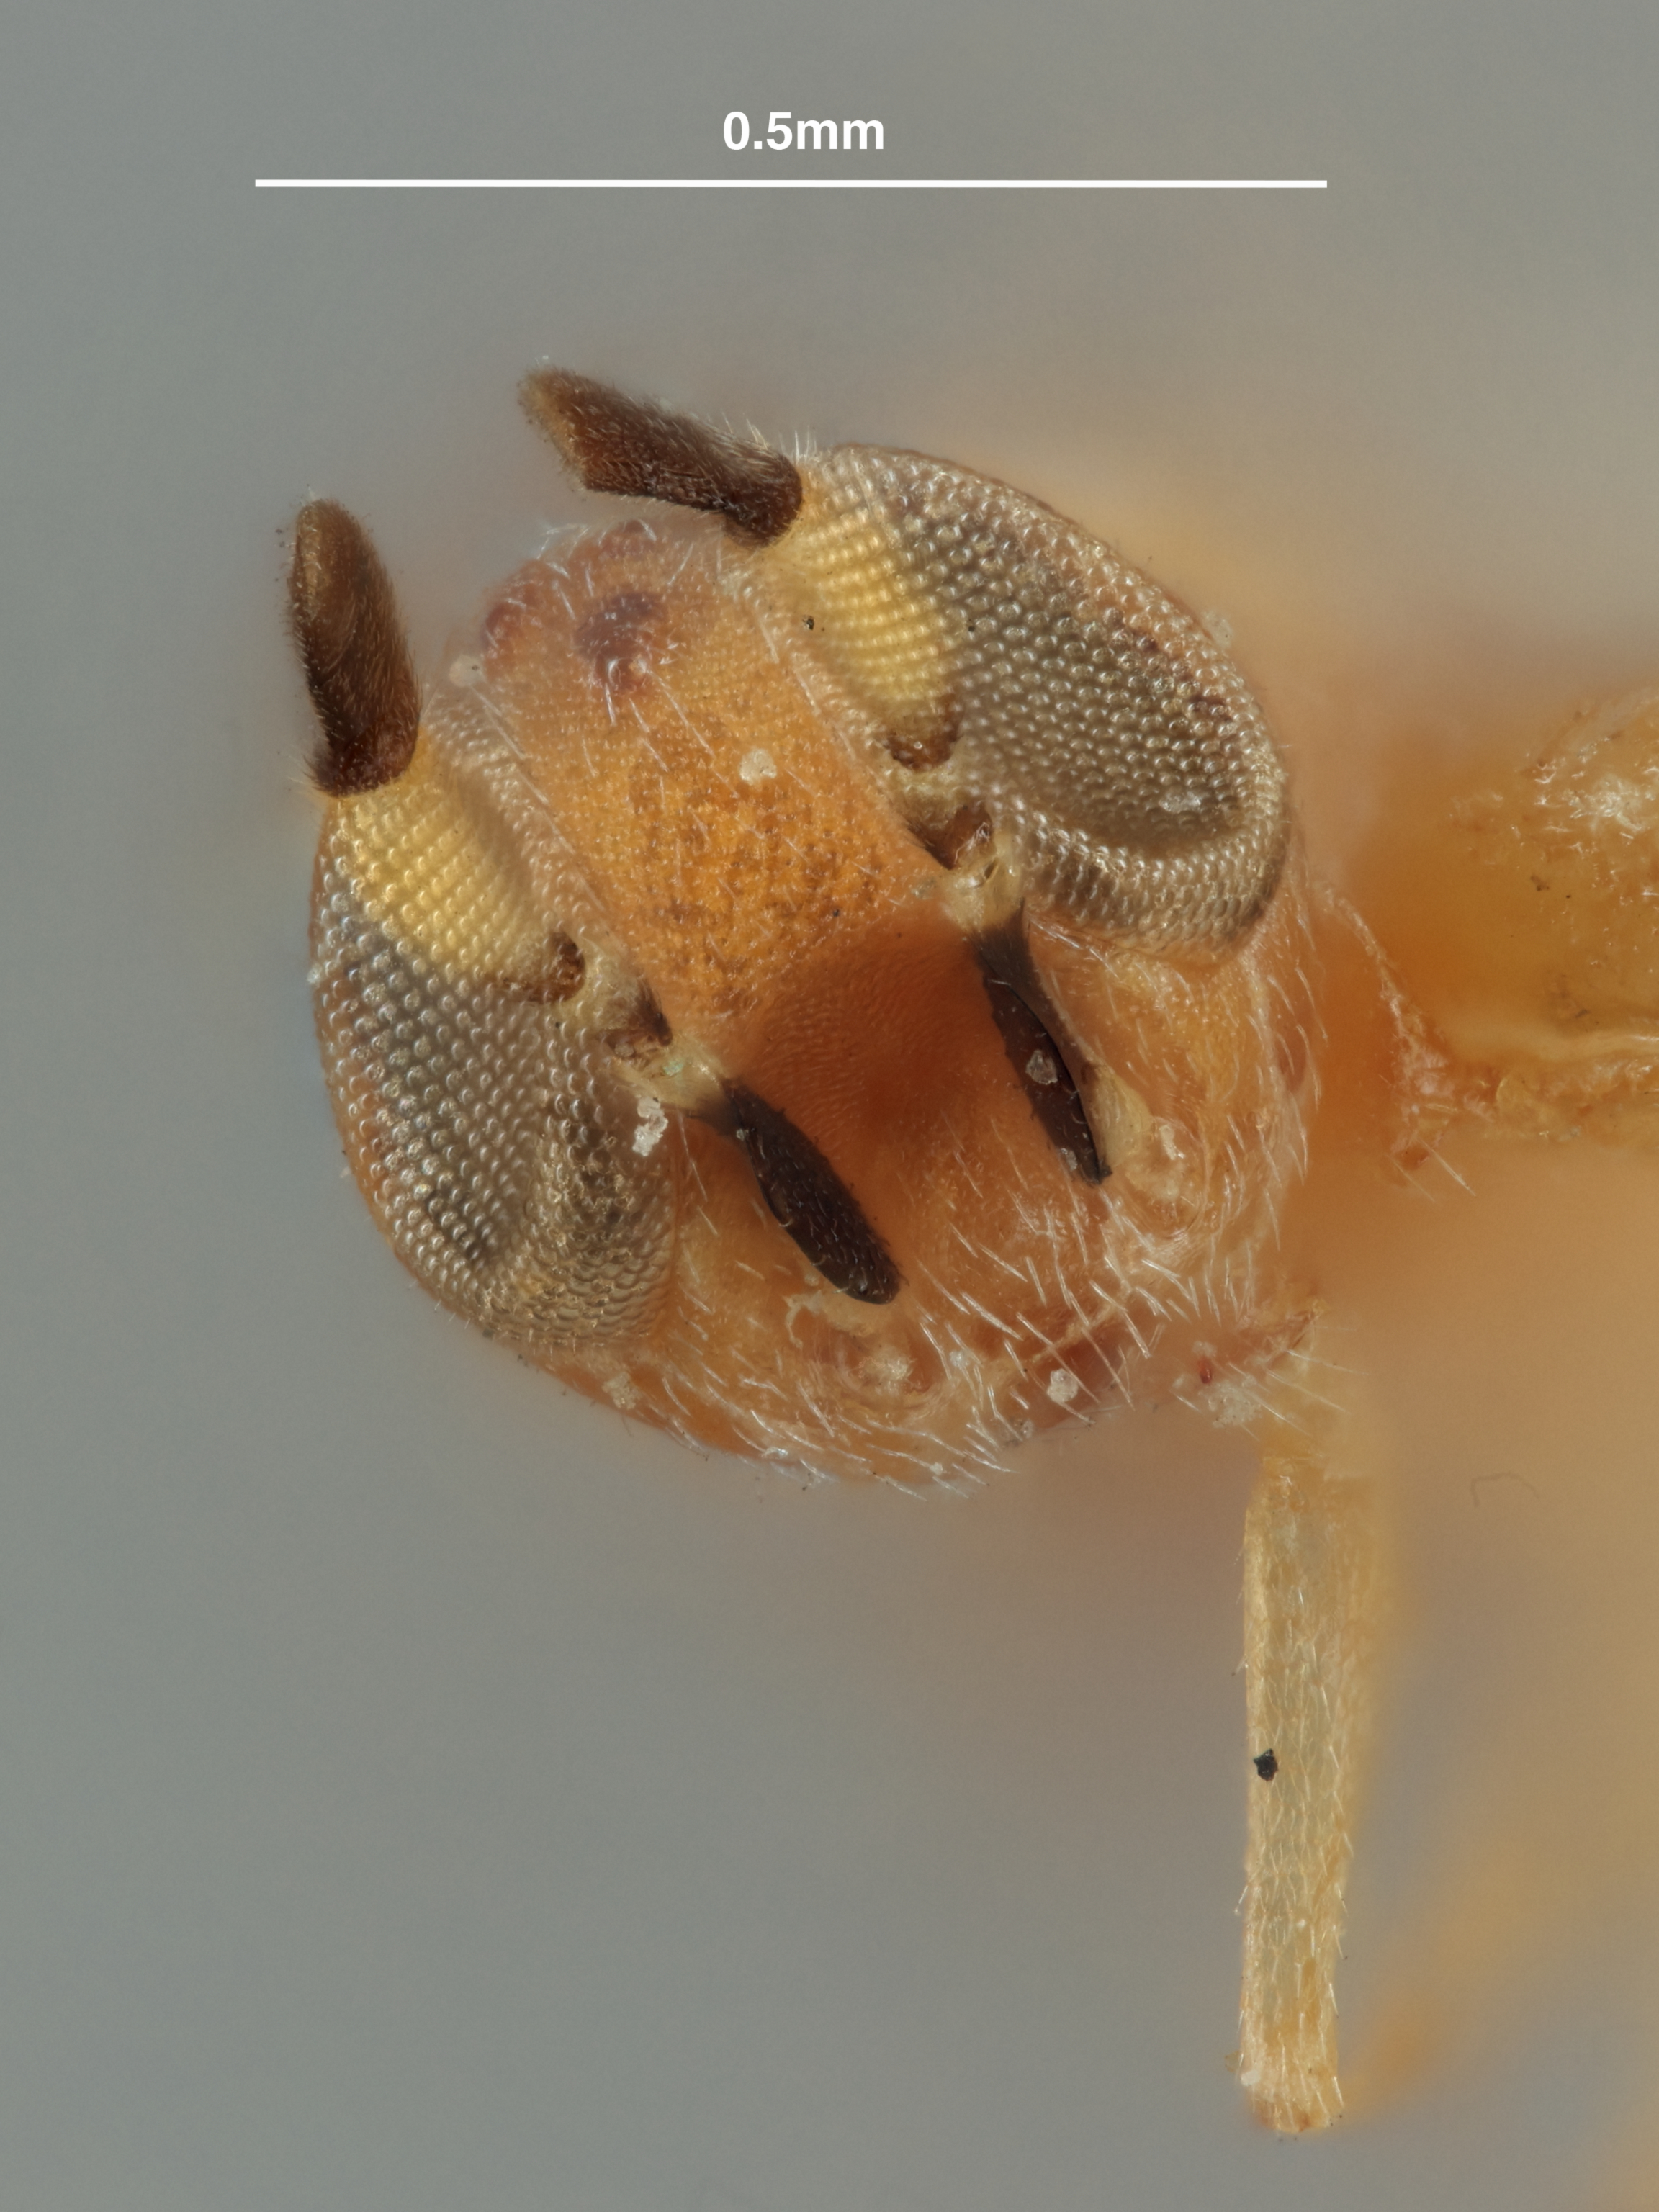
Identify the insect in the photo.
Aphycus similis
